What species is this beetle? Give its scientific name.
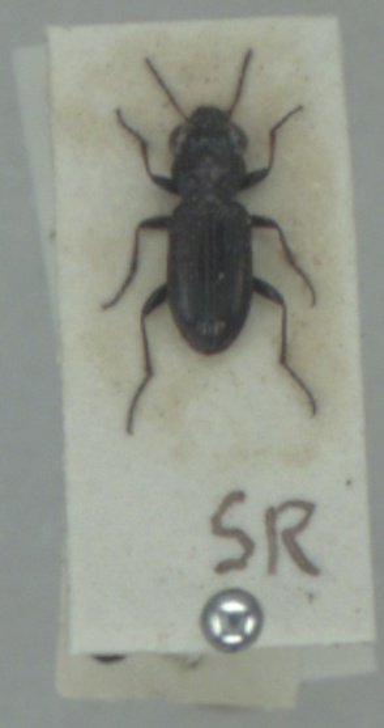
Notiophilus palustris
